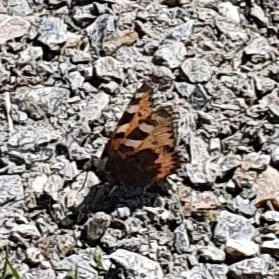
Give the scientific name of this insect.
Aglais urticae
